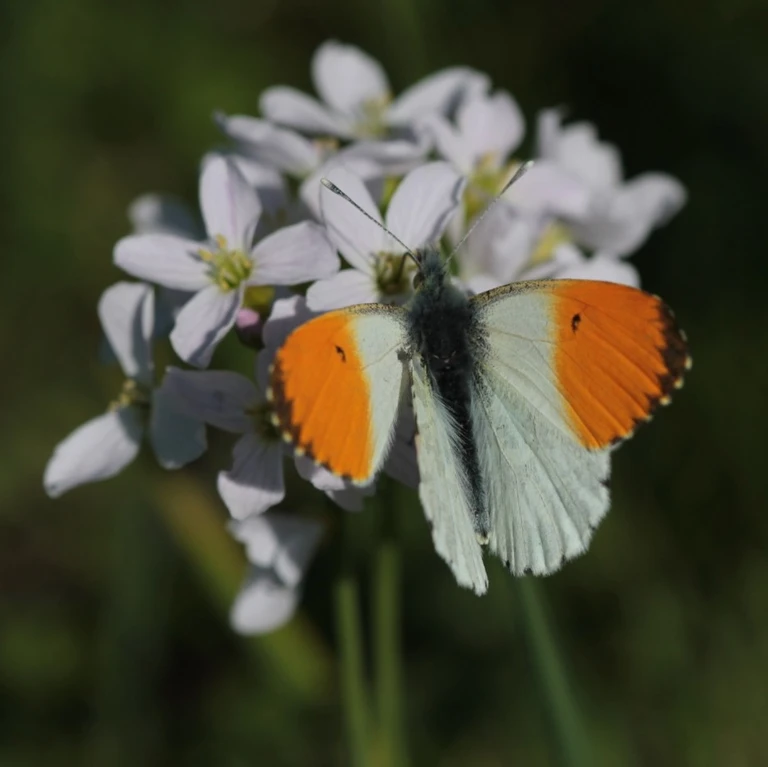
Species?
Anthocharis cardamines
